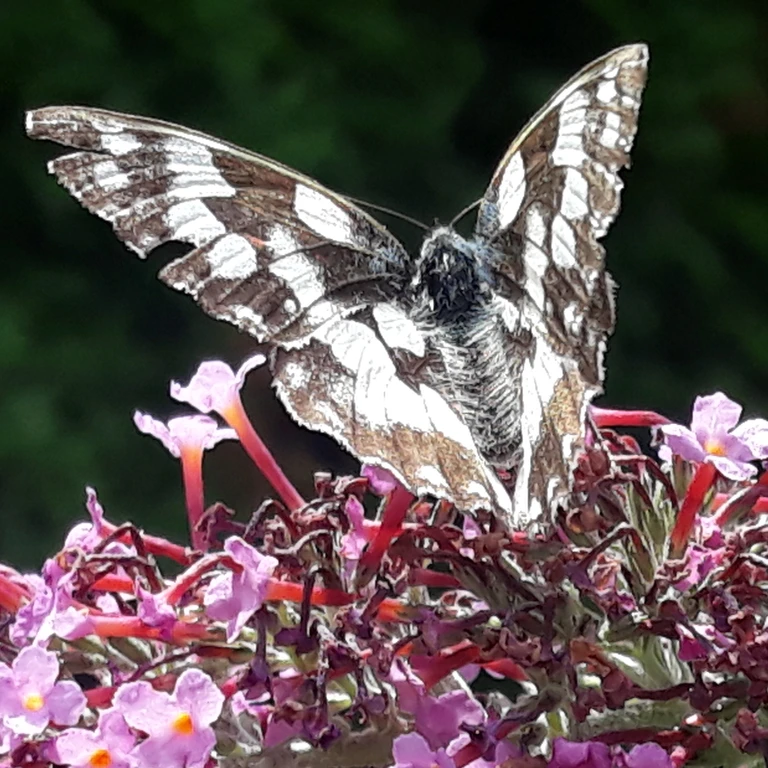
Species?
Melanargia galathea
